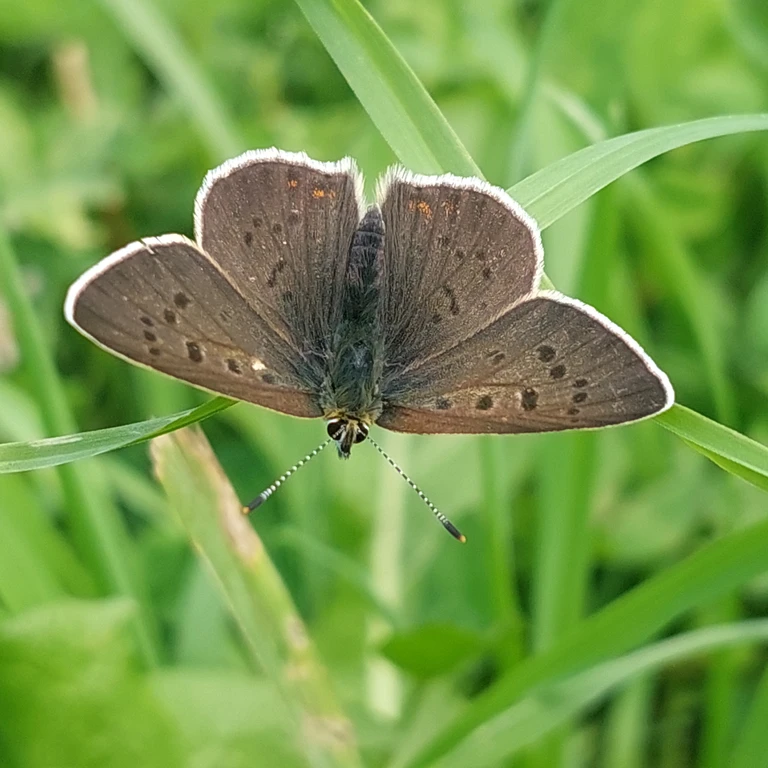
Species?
Lycaena tityrus (also Loweia tityrus)
